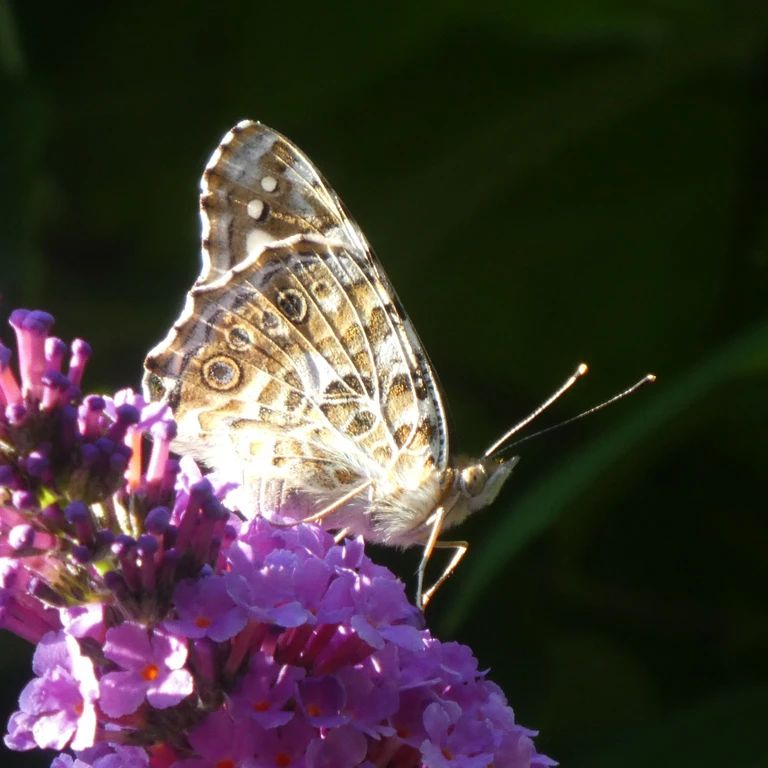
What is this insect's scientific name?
Vanessa cardui
